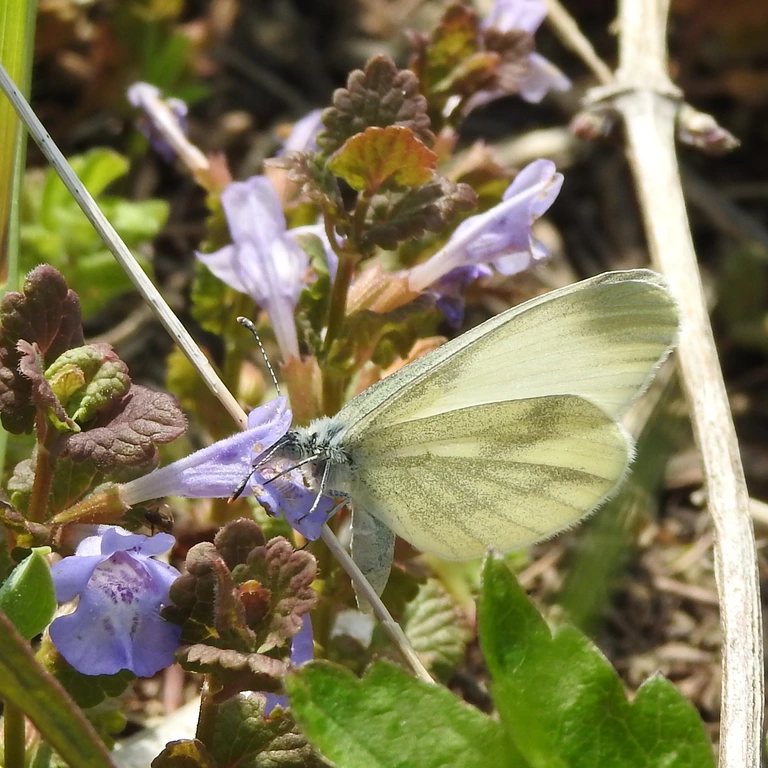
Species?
Leptidea sinapis/juvernica
